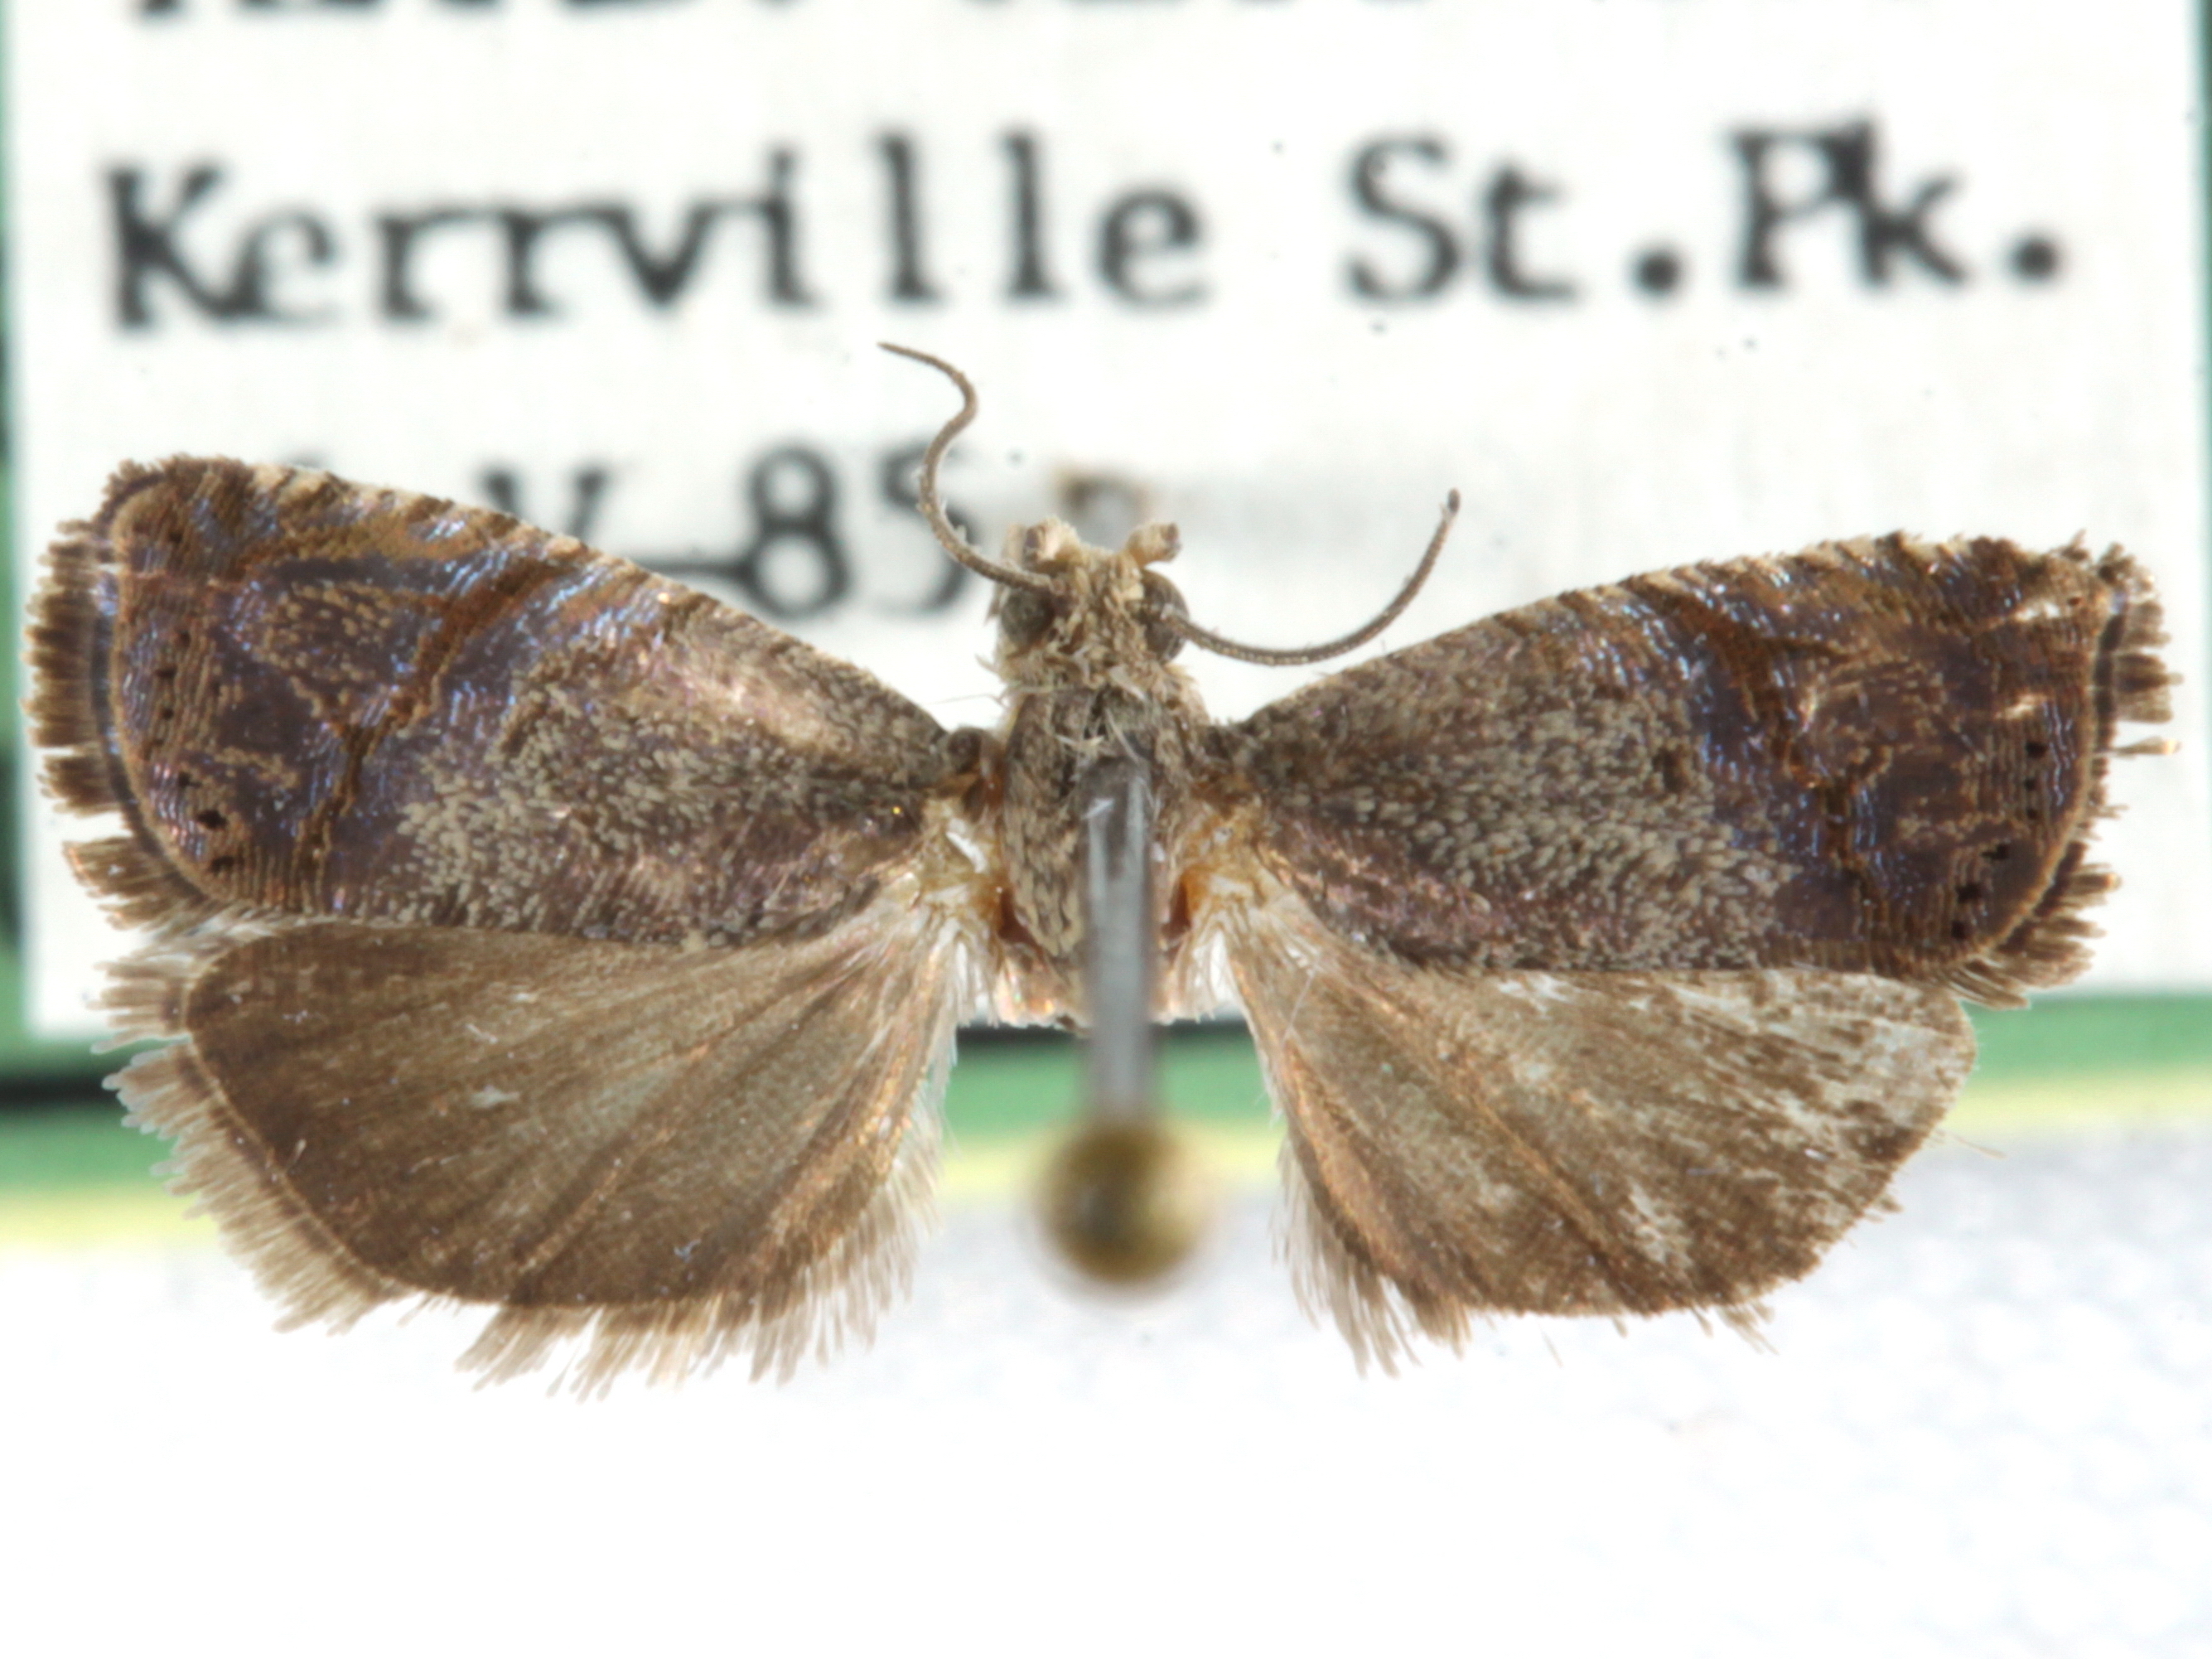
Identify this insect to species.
Ethelgoda texanana
